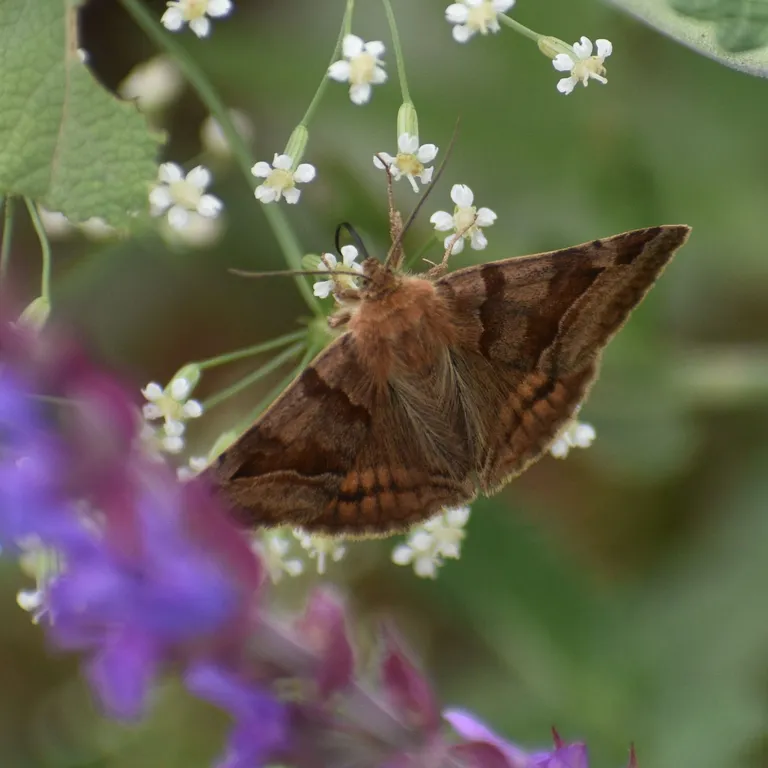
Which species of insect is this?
Euclidia glyphica
